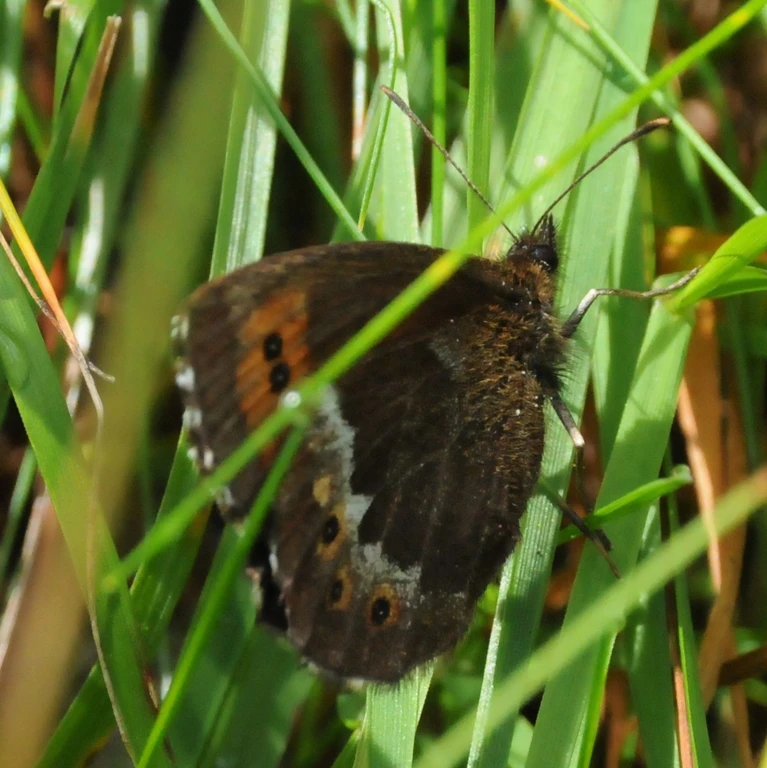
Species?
Erebia euryale
